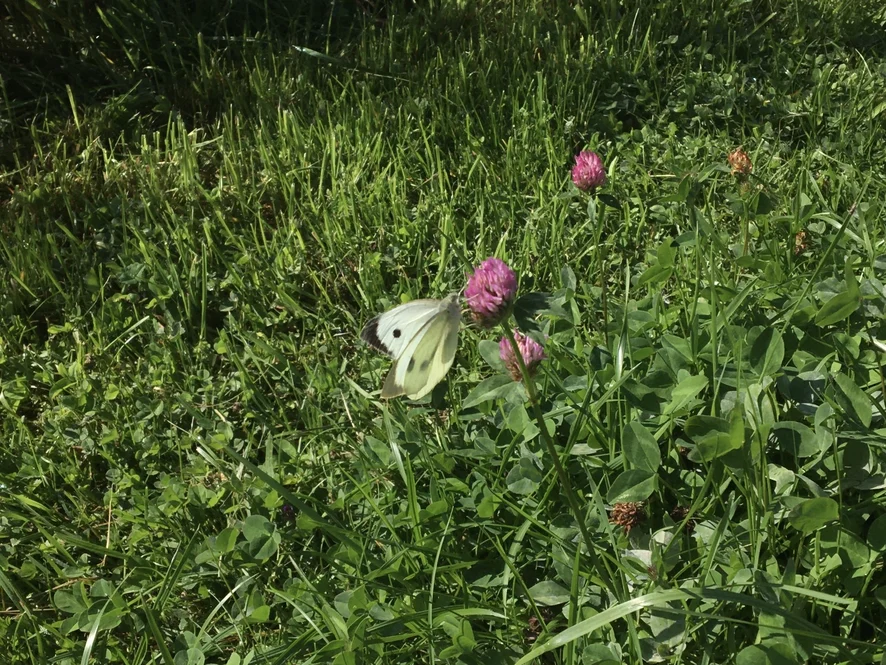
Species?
Pieris brassicae
